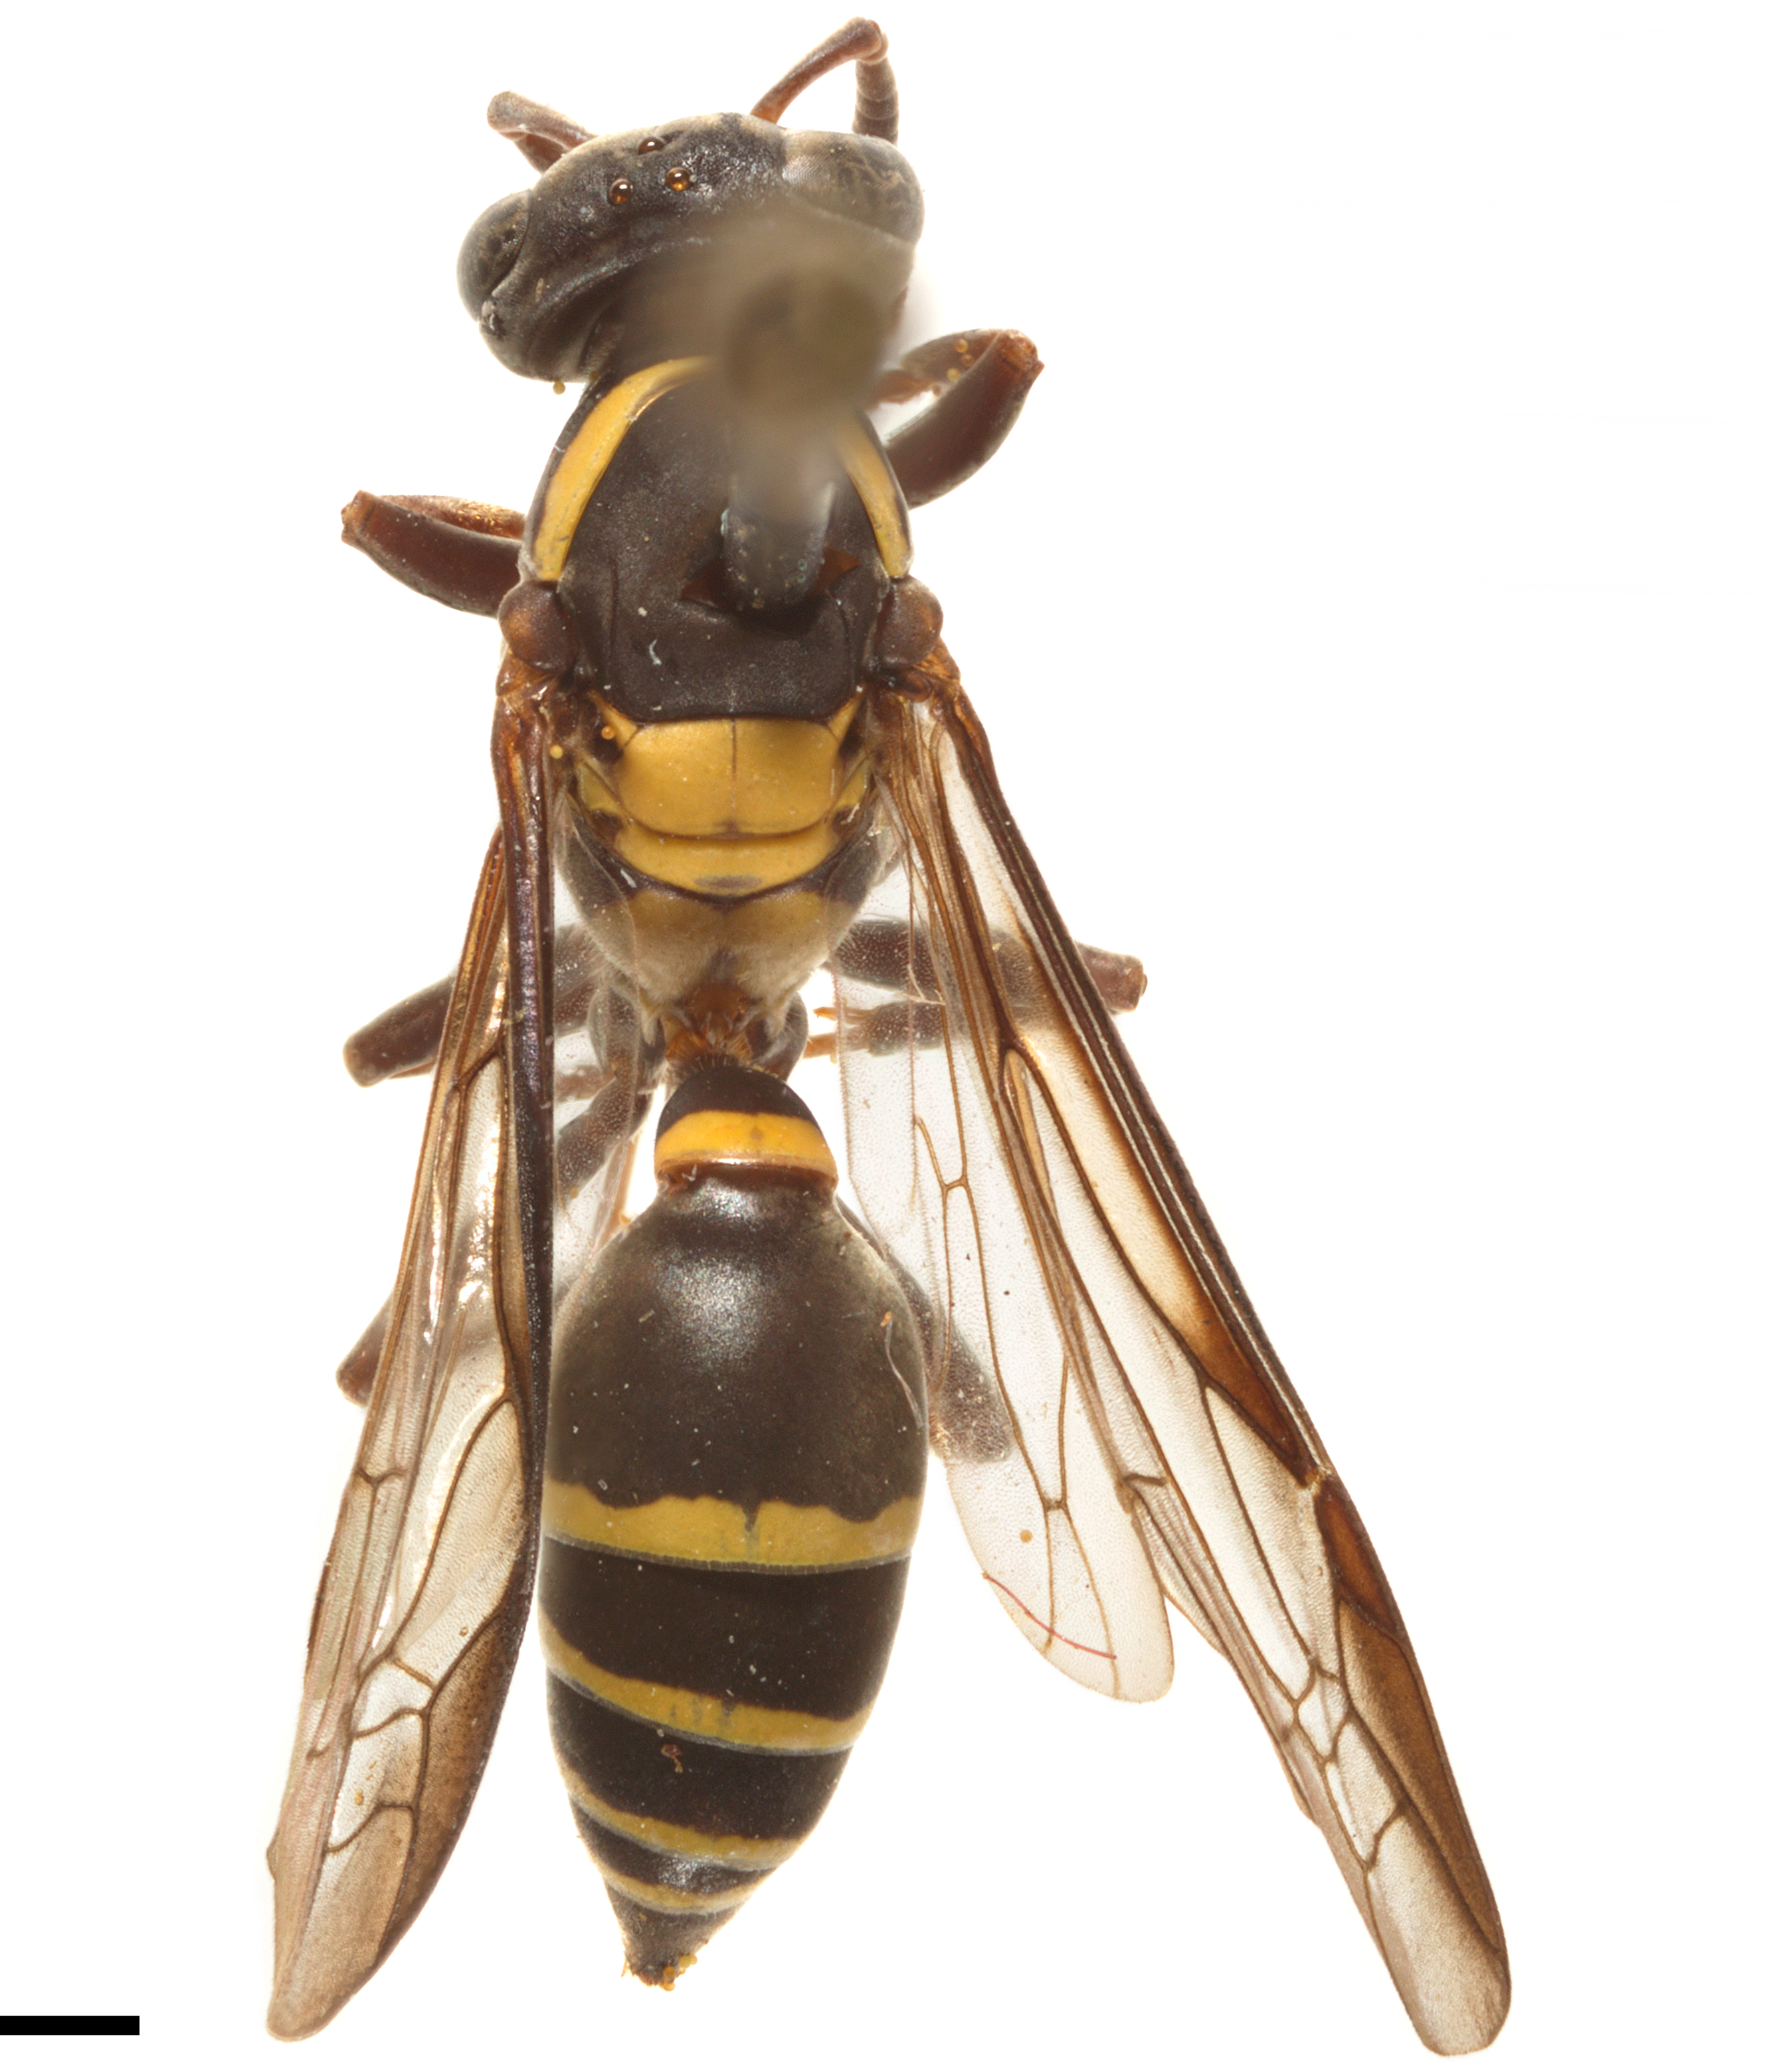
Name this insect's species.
Polybia occidentalis
